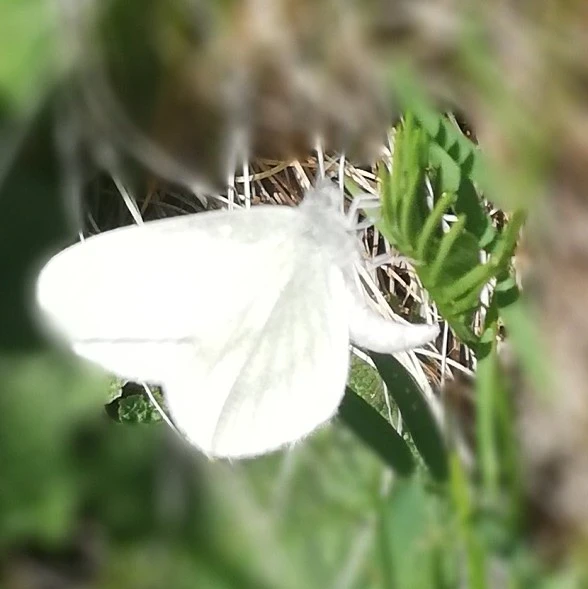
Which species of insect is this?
Leptidea sinapis/juvernica
